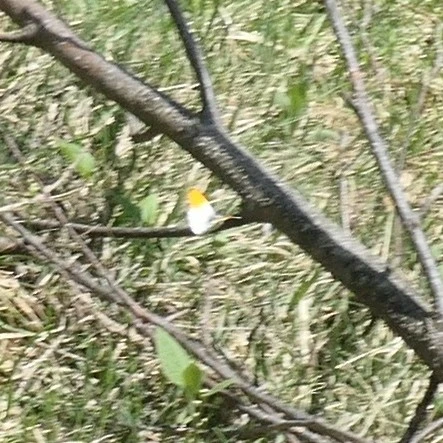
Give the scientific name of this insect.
Anthocharis cardamines
